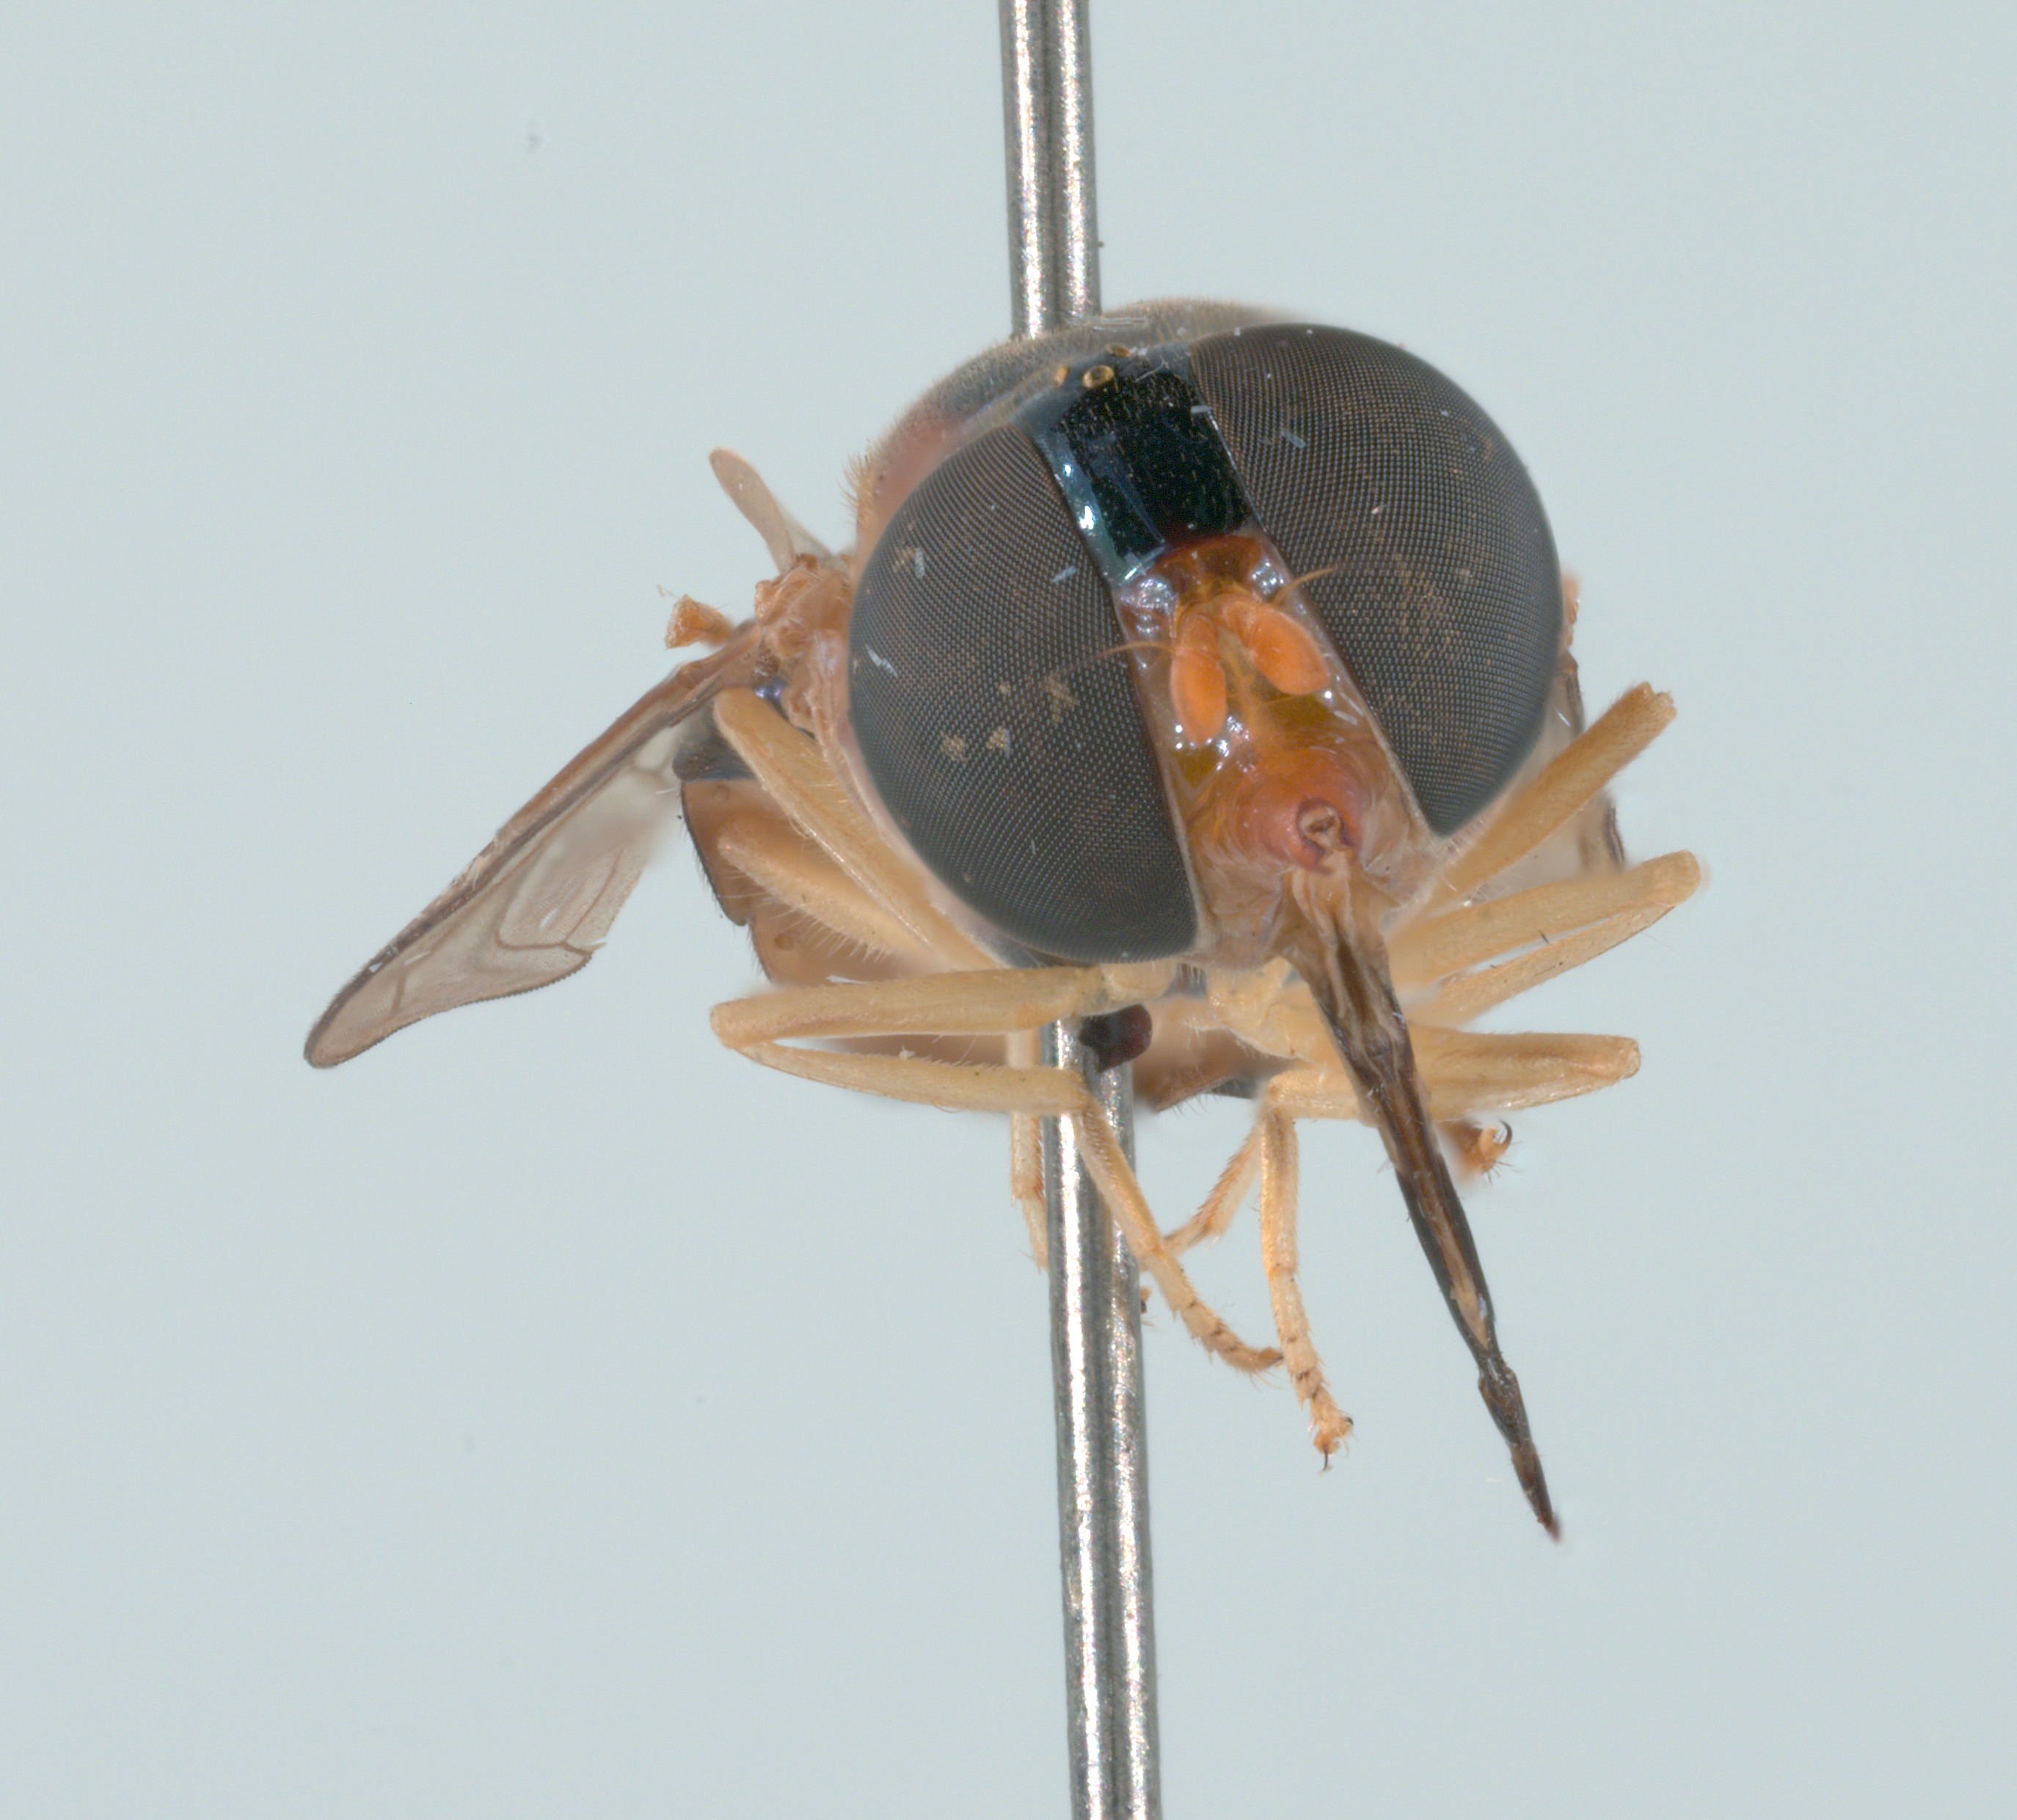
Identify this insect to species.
Rhingia pellucens
